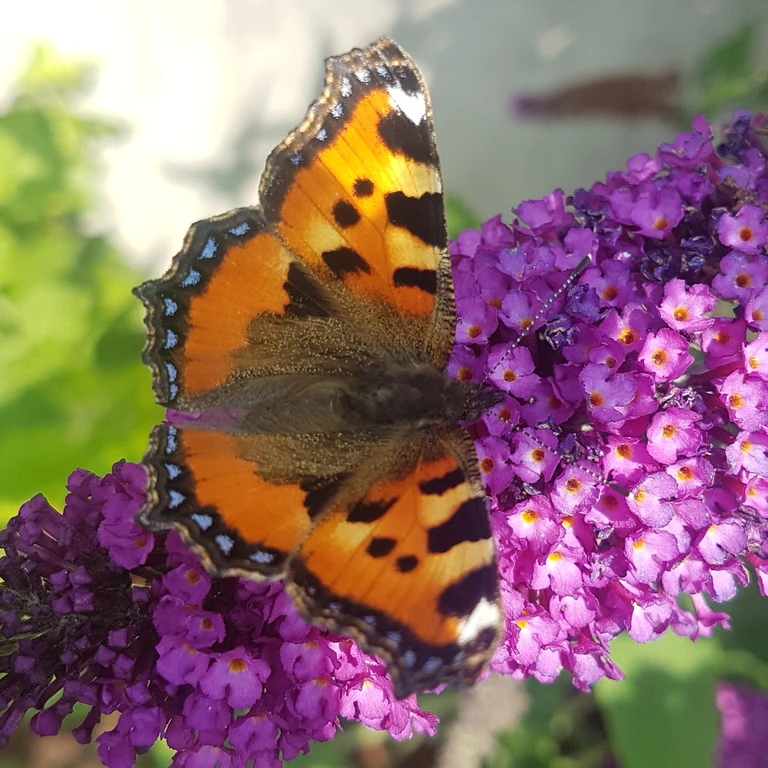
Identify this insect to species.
Aglais urticae
